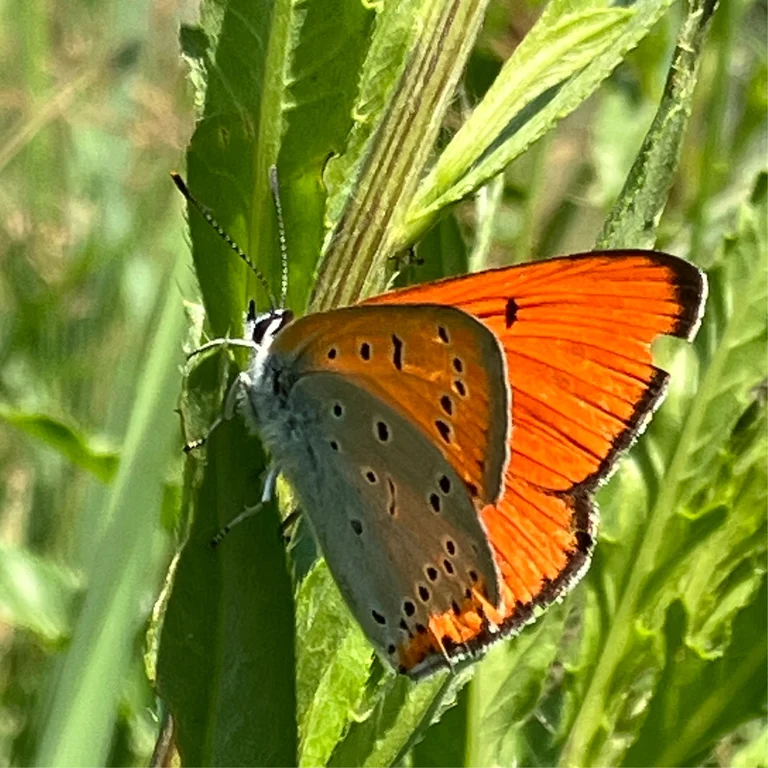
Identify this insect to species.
Lycaena dispar
